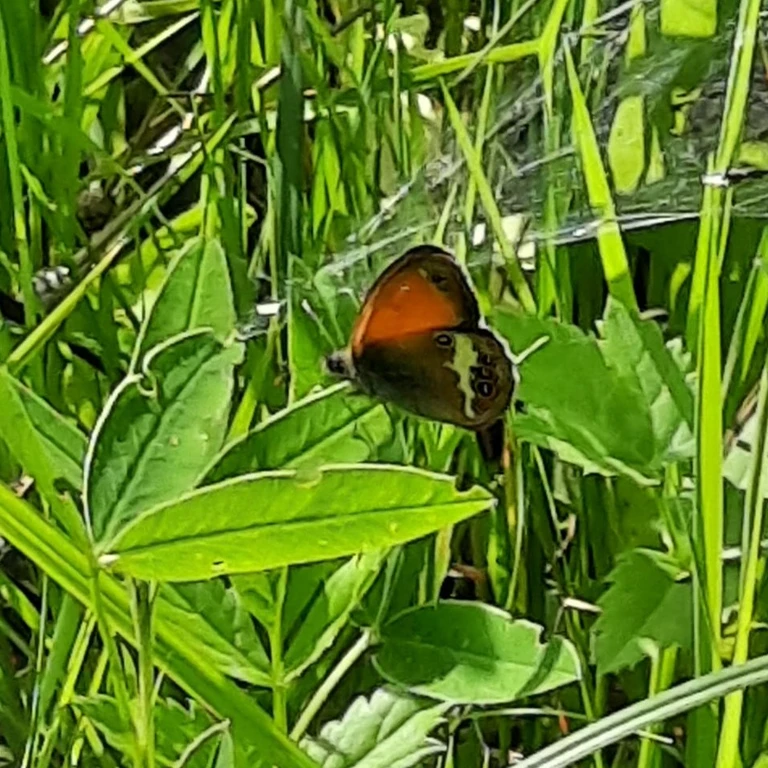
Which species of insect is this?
Coenonympha arcania
